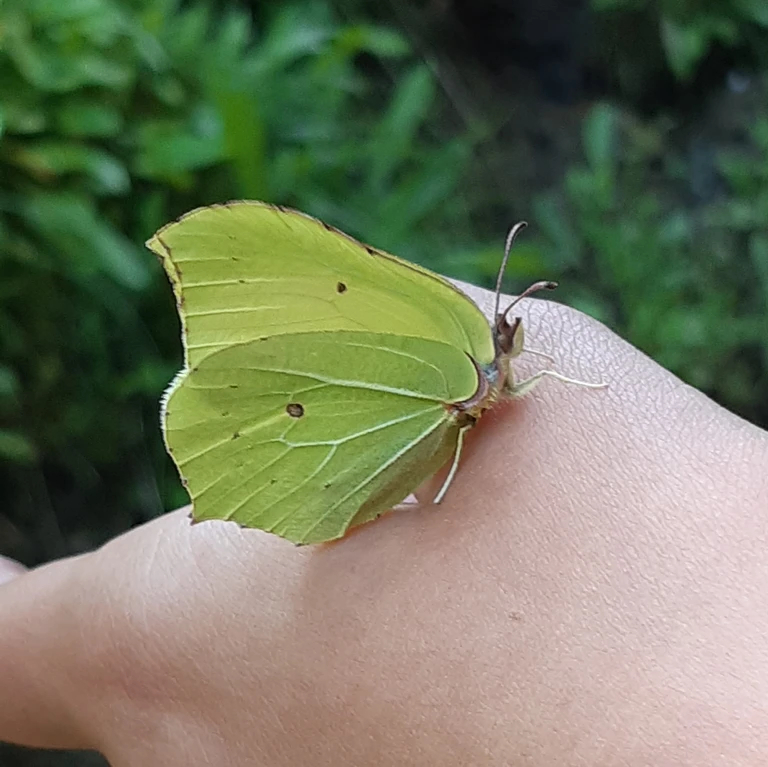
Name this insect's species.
Gonepteryx rhamni
